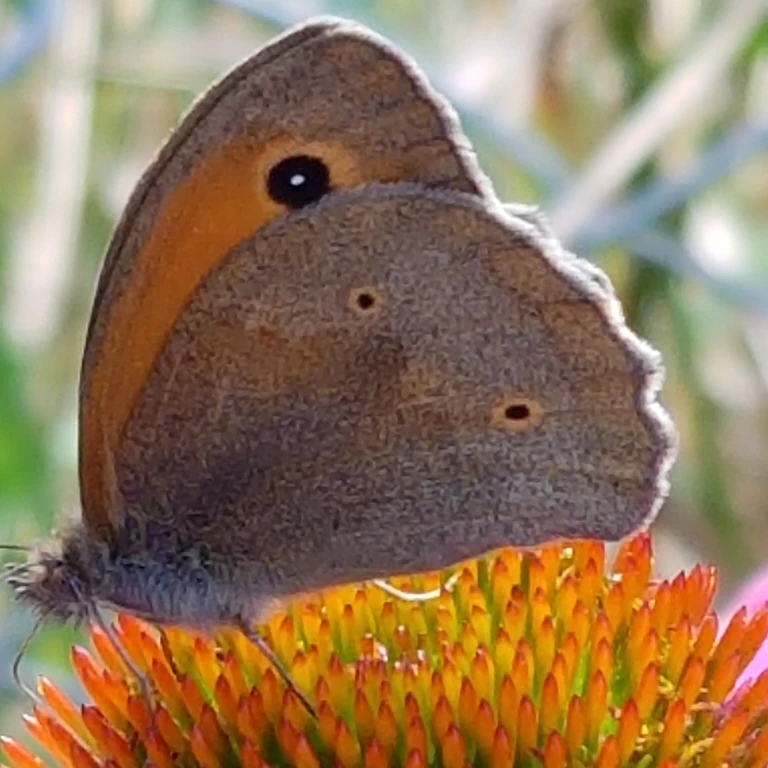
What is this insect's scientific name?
Maniola jurtina
